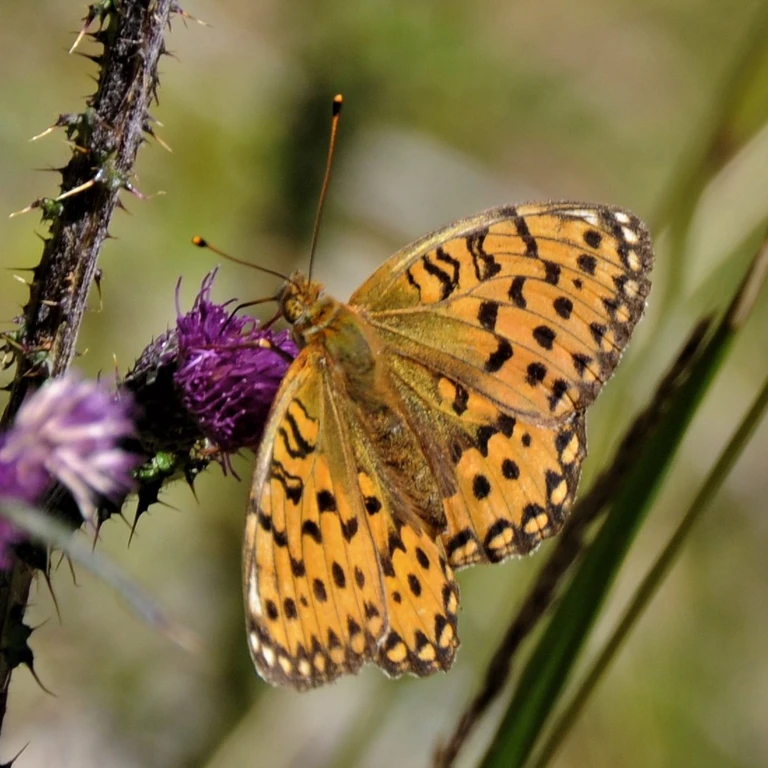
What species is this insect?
Speyeria aglaja
